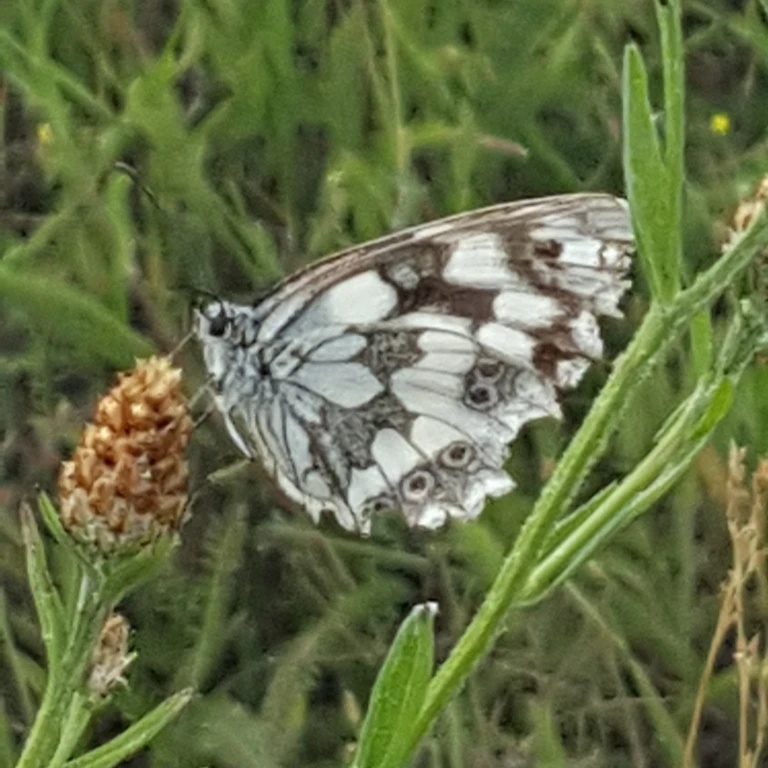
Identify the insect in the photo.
Melanargia galathea
